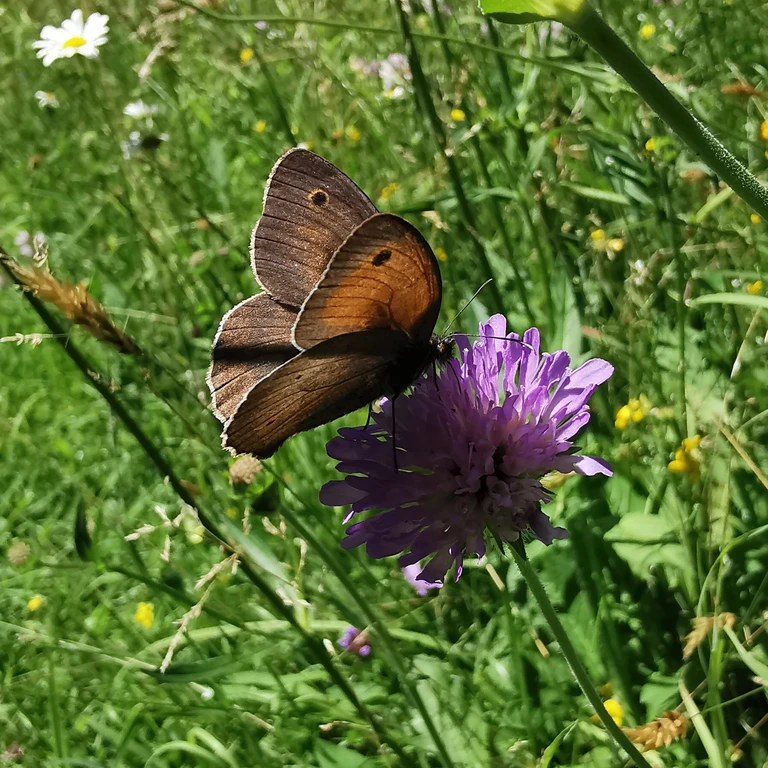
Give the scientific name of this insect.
Maniola jurtina
